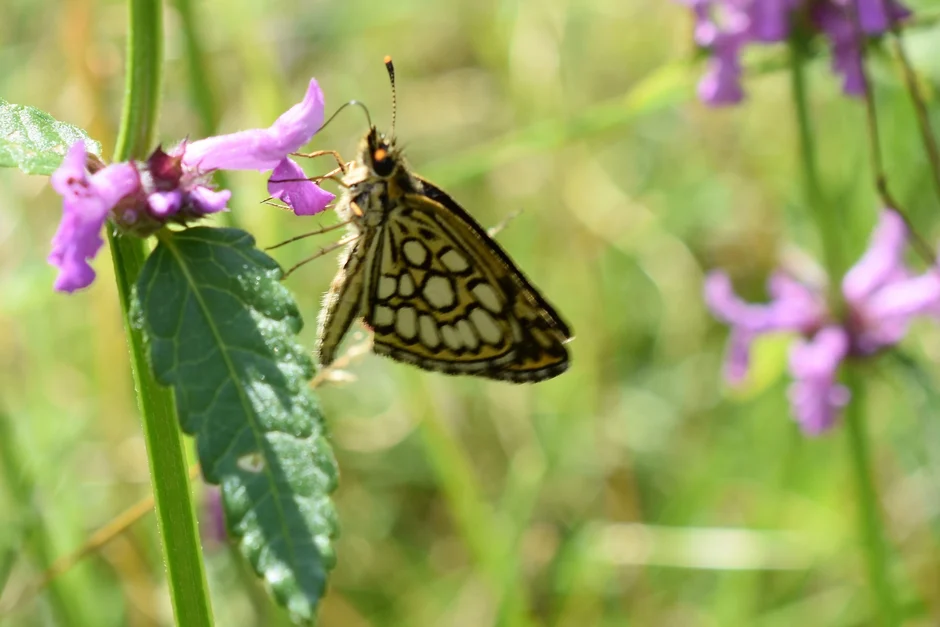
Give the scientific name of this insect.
Heteropterus morpheus
